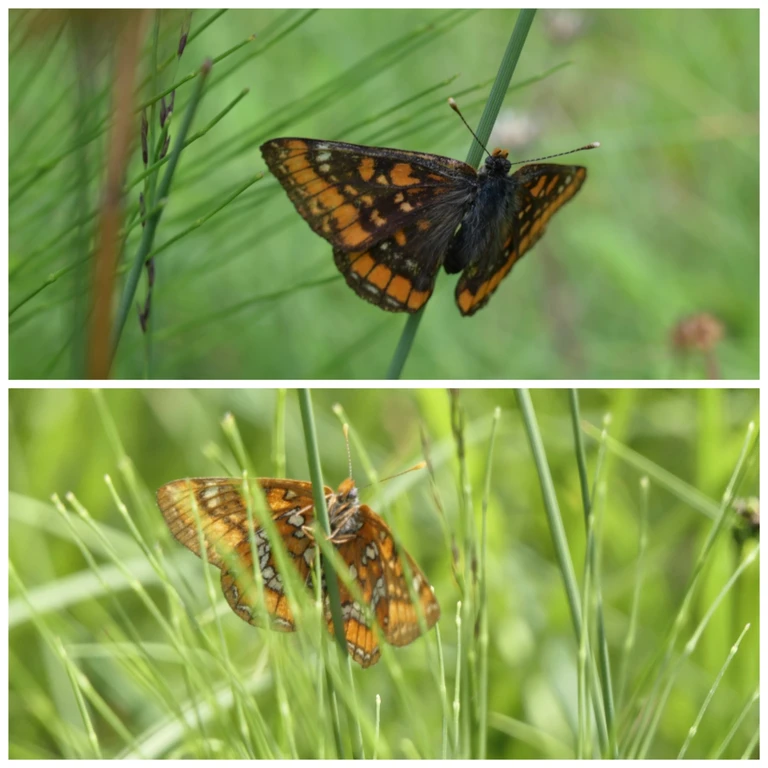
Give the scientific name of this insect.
Euphydryas maturna
